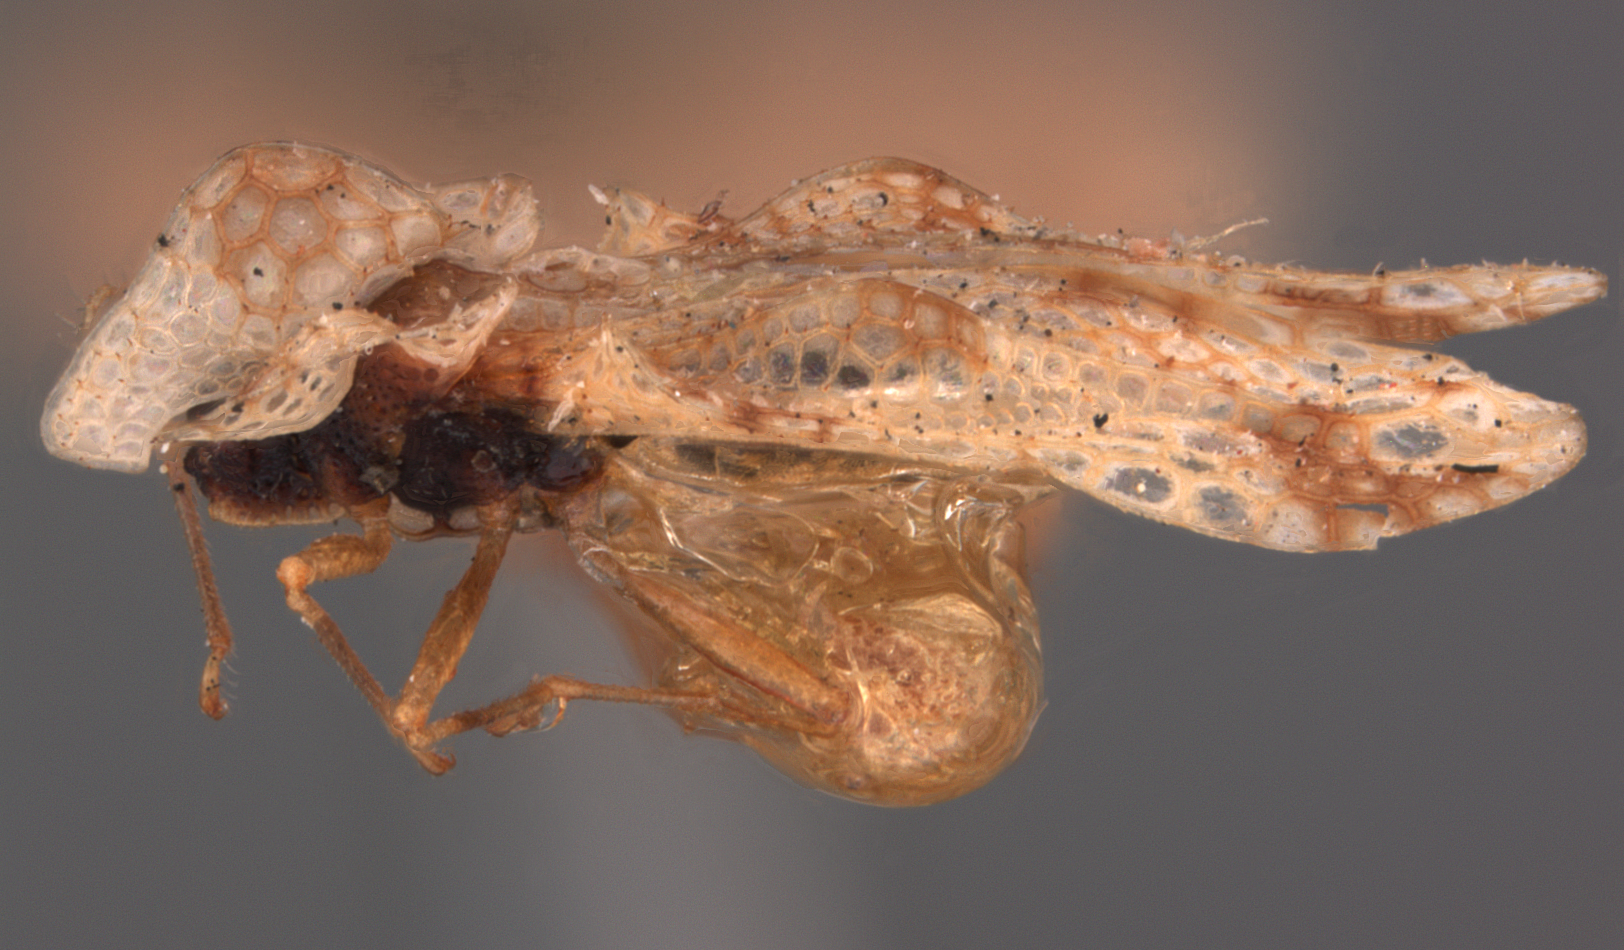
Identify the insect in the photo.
Corythucha mollicula
